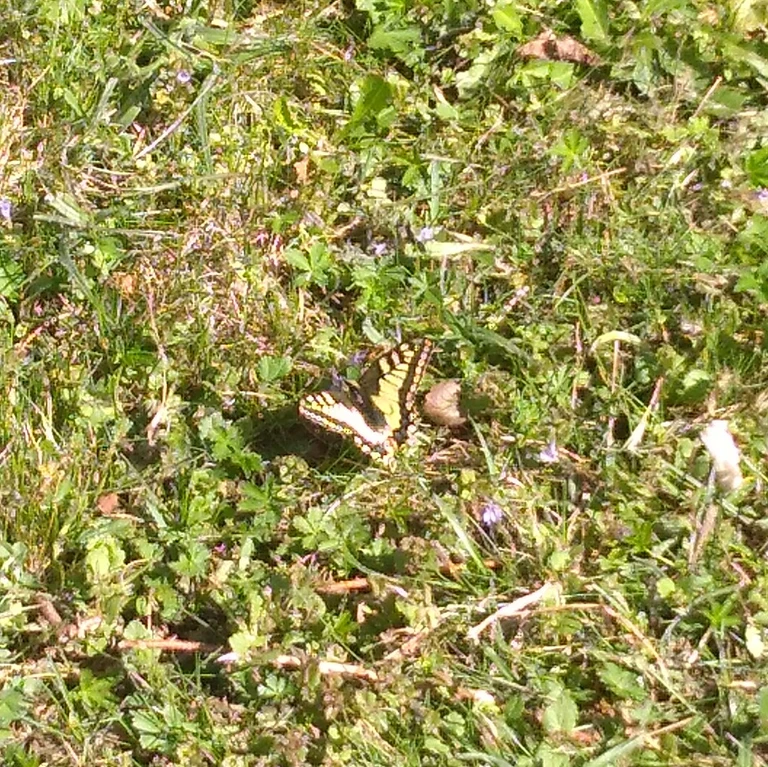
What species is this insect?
Papilio machaon
